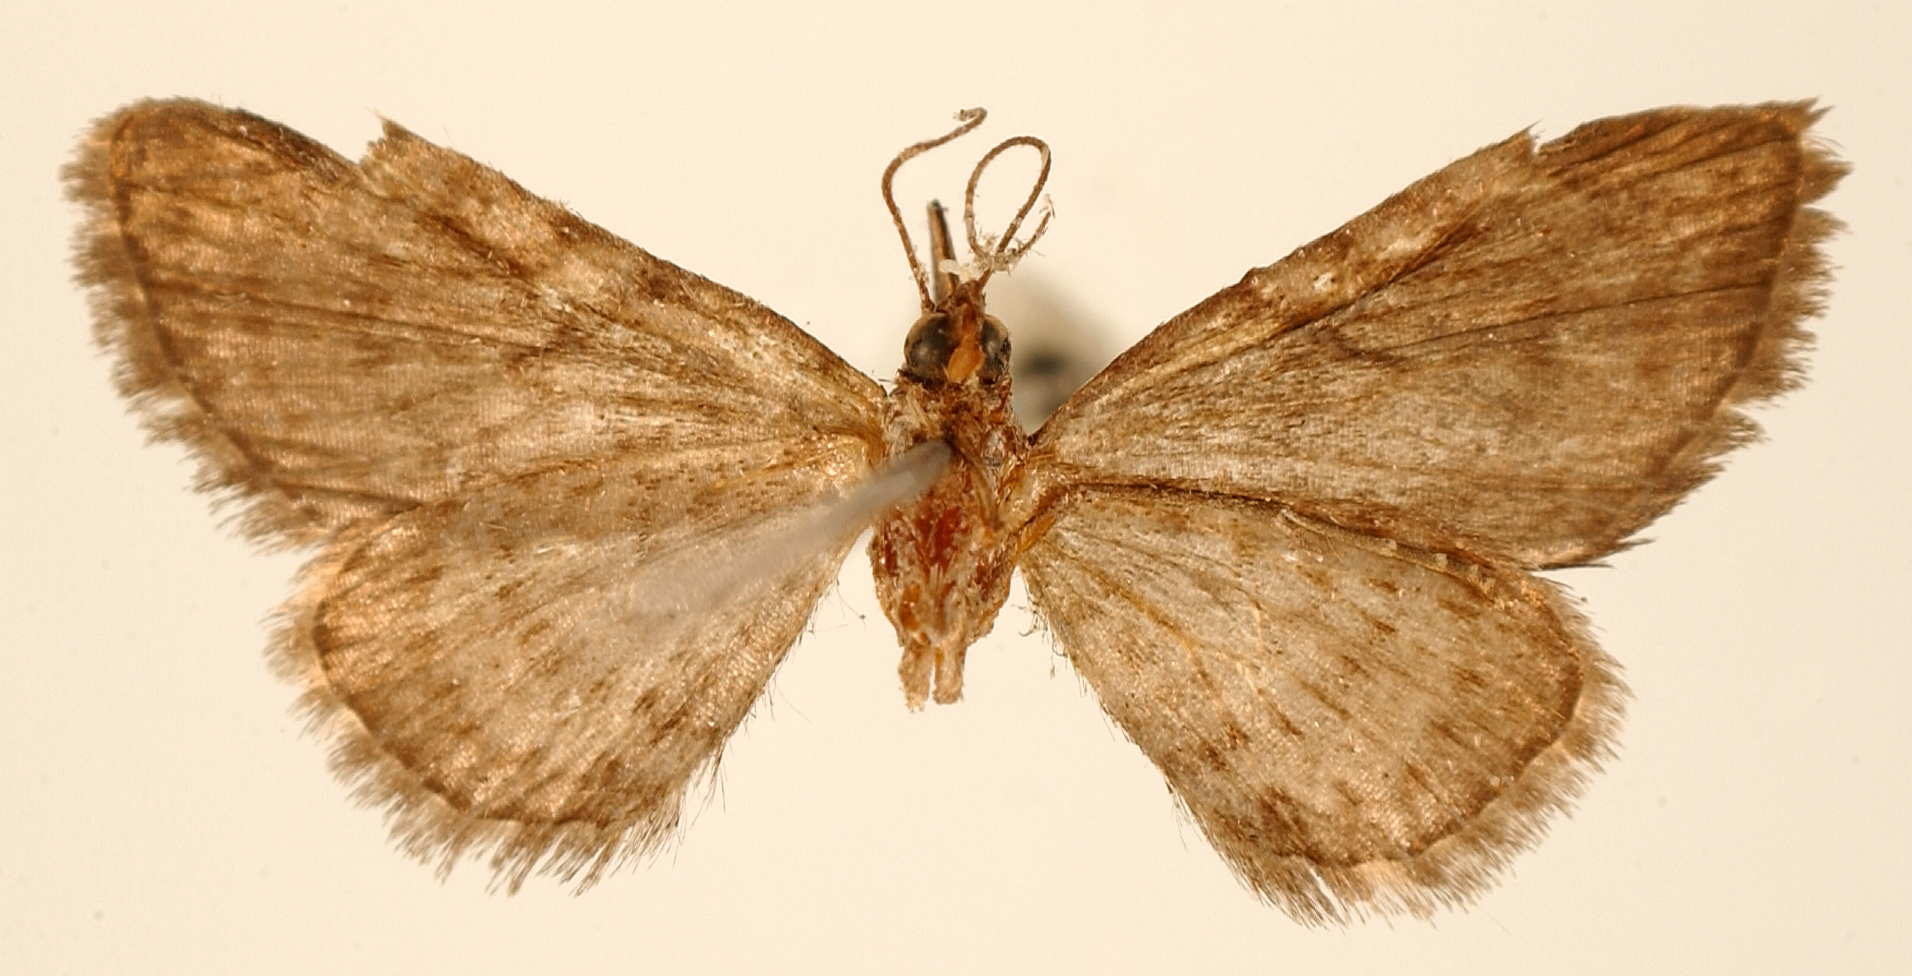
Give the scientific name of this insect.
Eupithecia summissa
